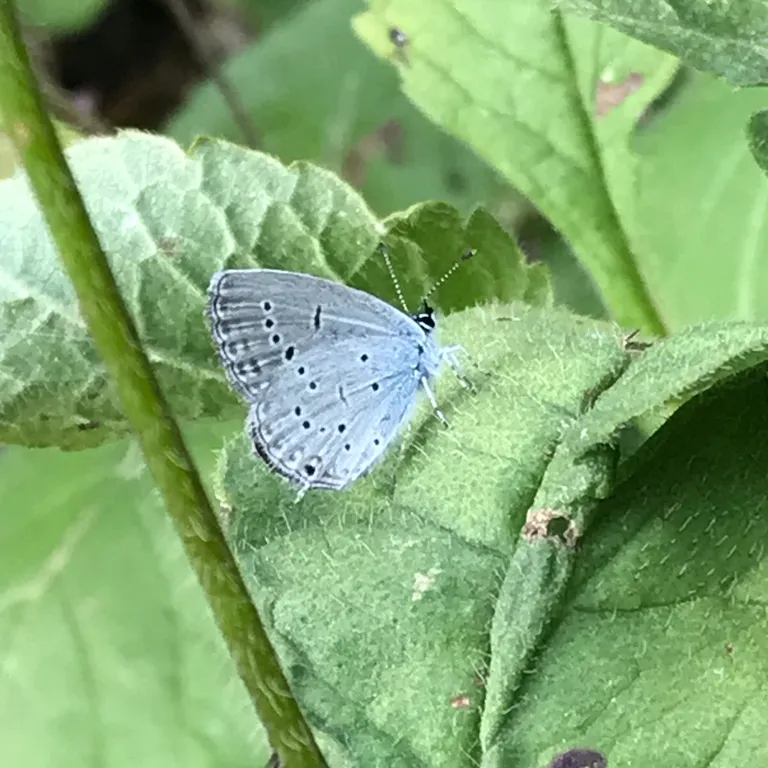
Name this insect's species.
Cupido decolorata (also Elkalyce decolorata)
